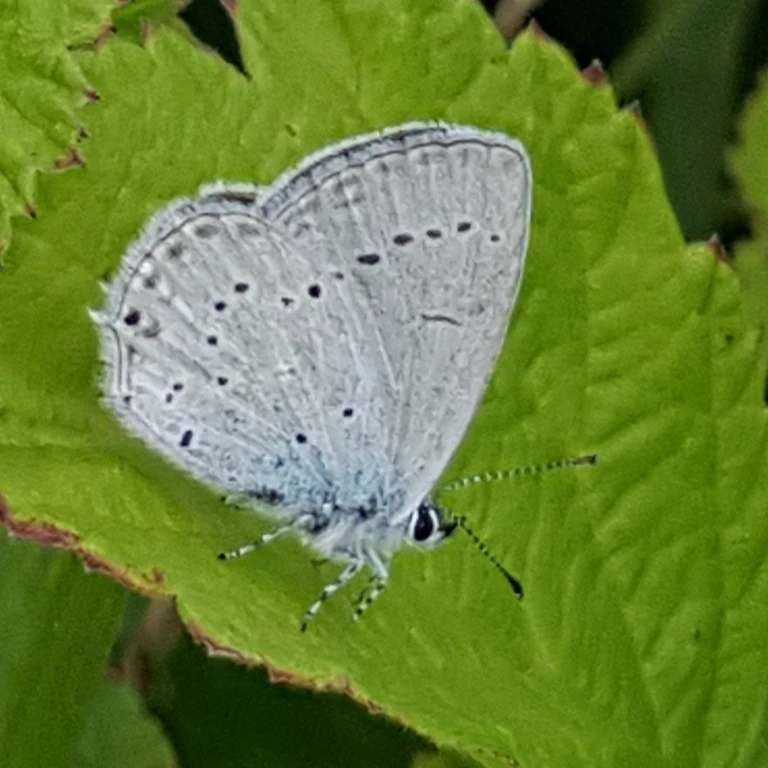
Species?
Cupido decolorata (also Elkalyce decolorata)
